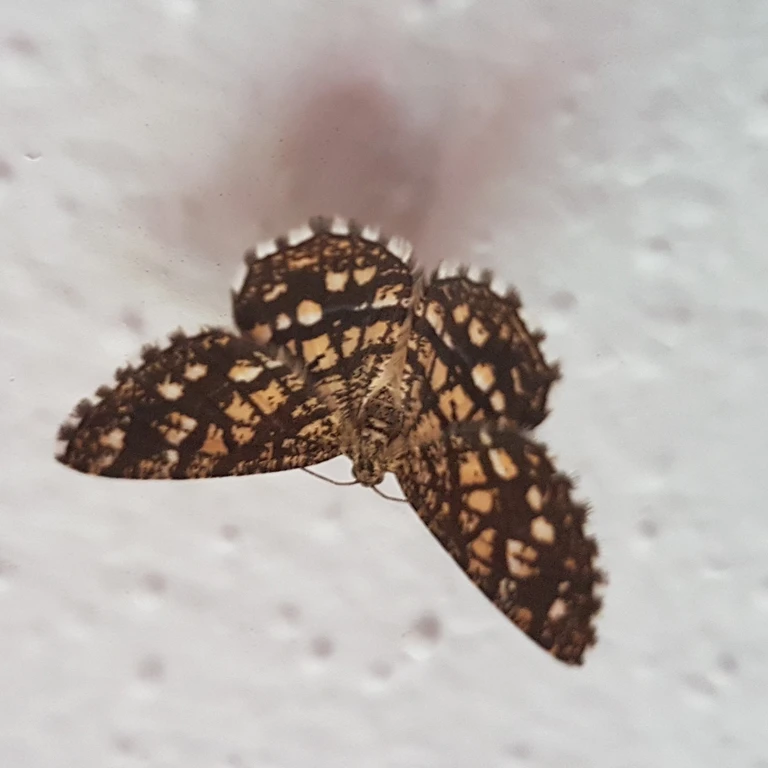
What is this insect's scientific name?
Chiasmia clathrata
